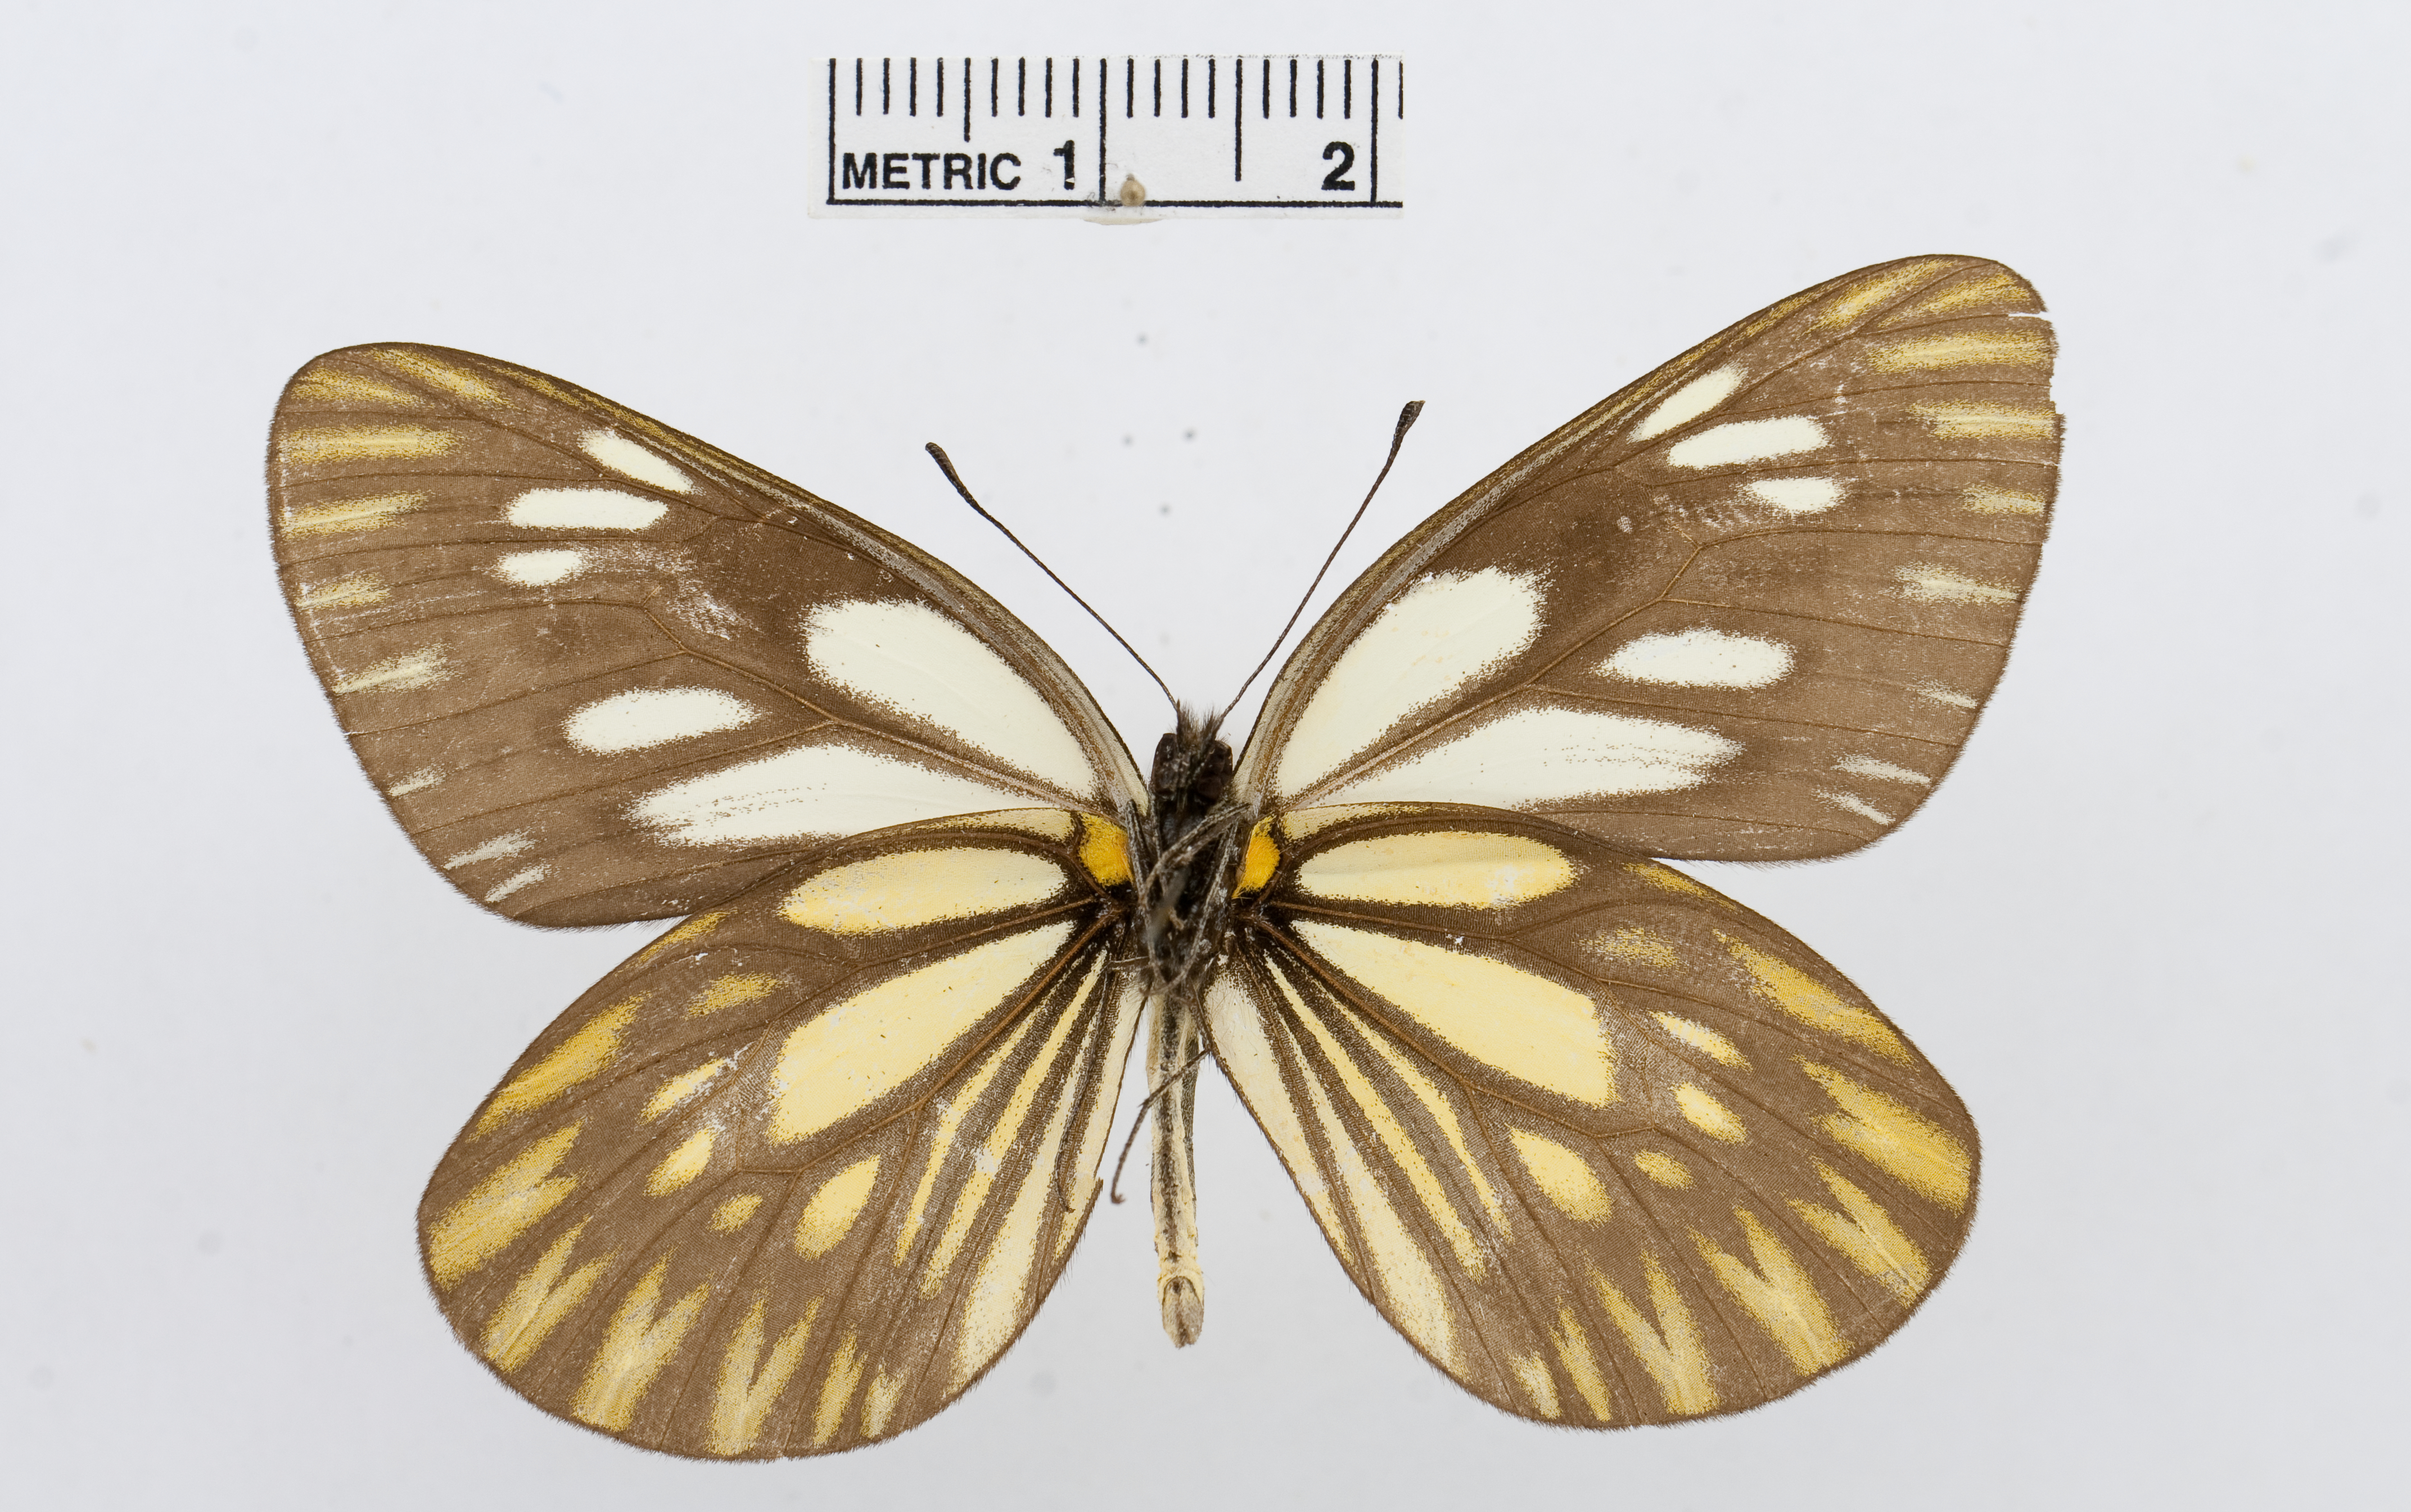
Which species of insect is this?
Aporia larraldei
